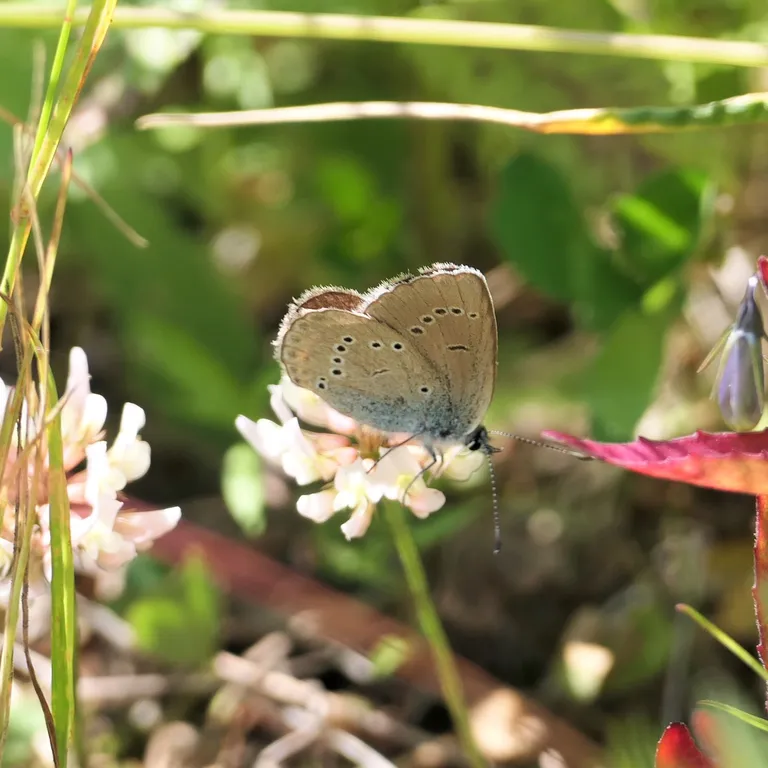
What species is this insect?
Cyaniris semiargus
